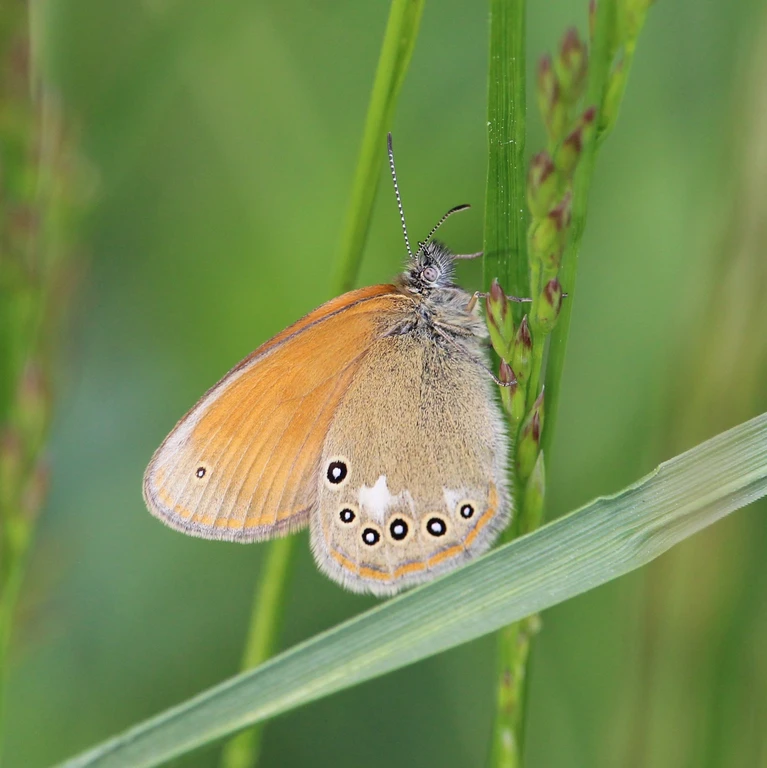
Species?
Coenonympha glycerion (also Coenonympha iphis)
